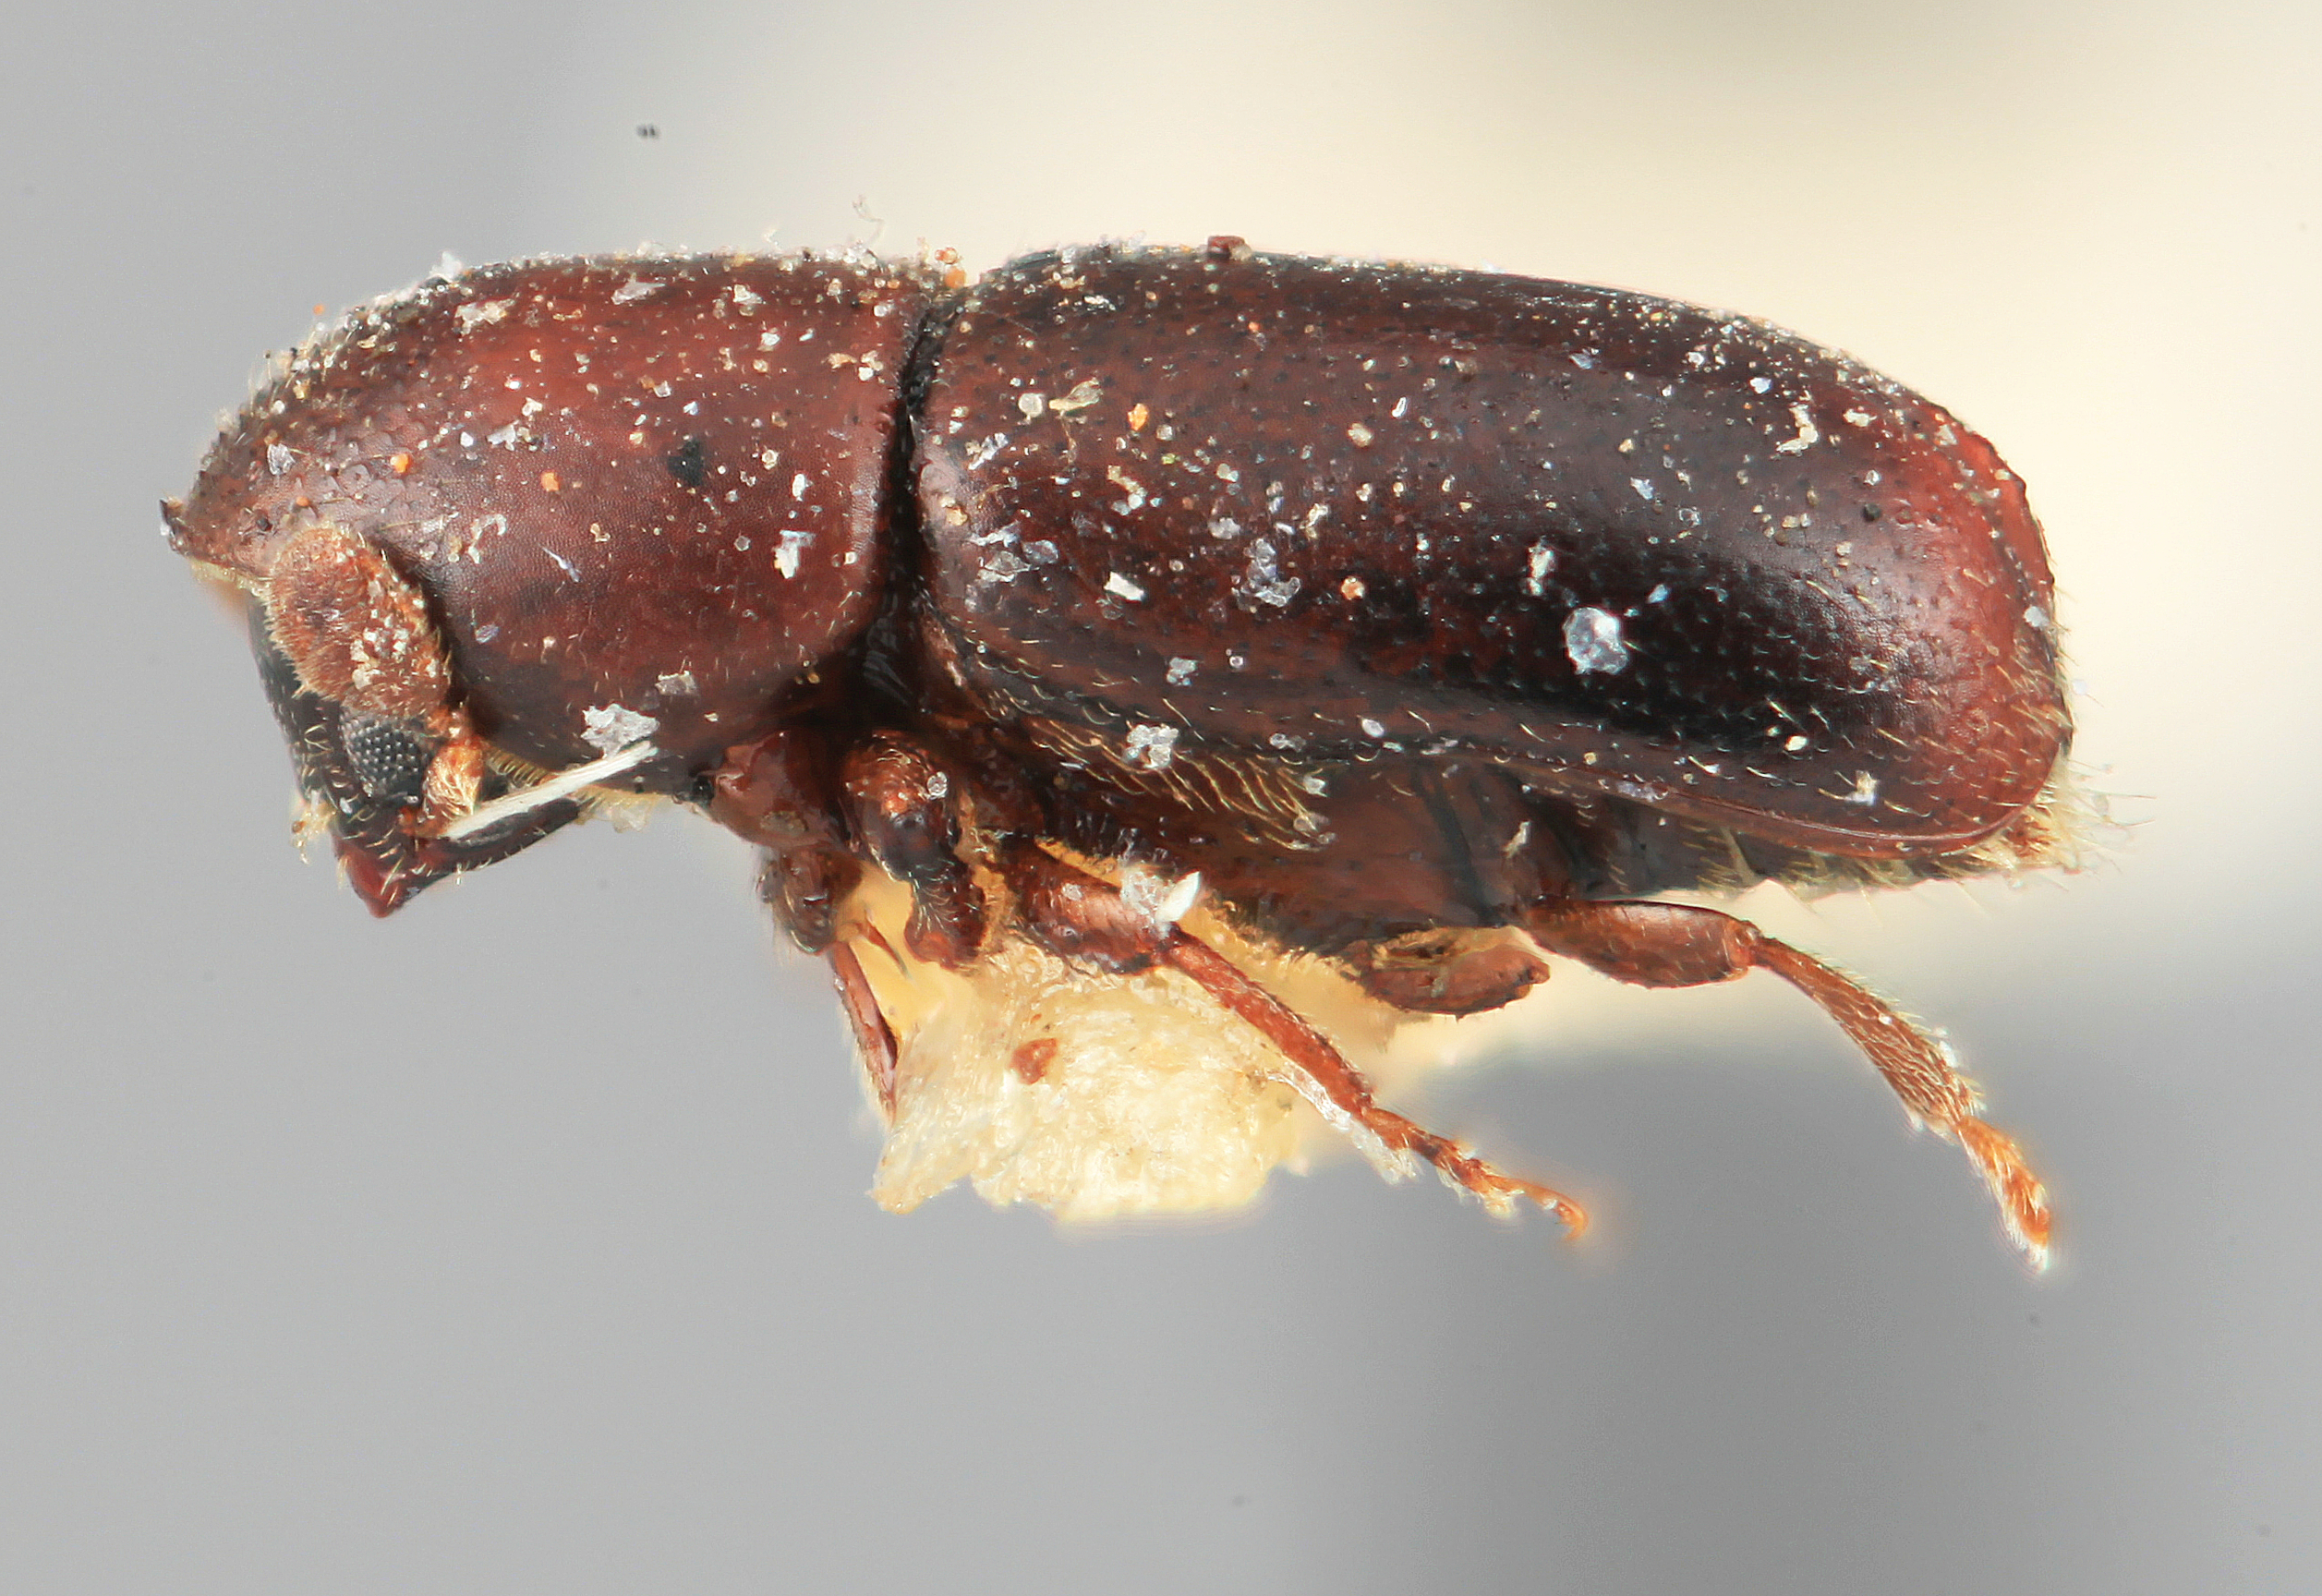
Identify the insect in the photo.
Microcorthylus obscuriceps
